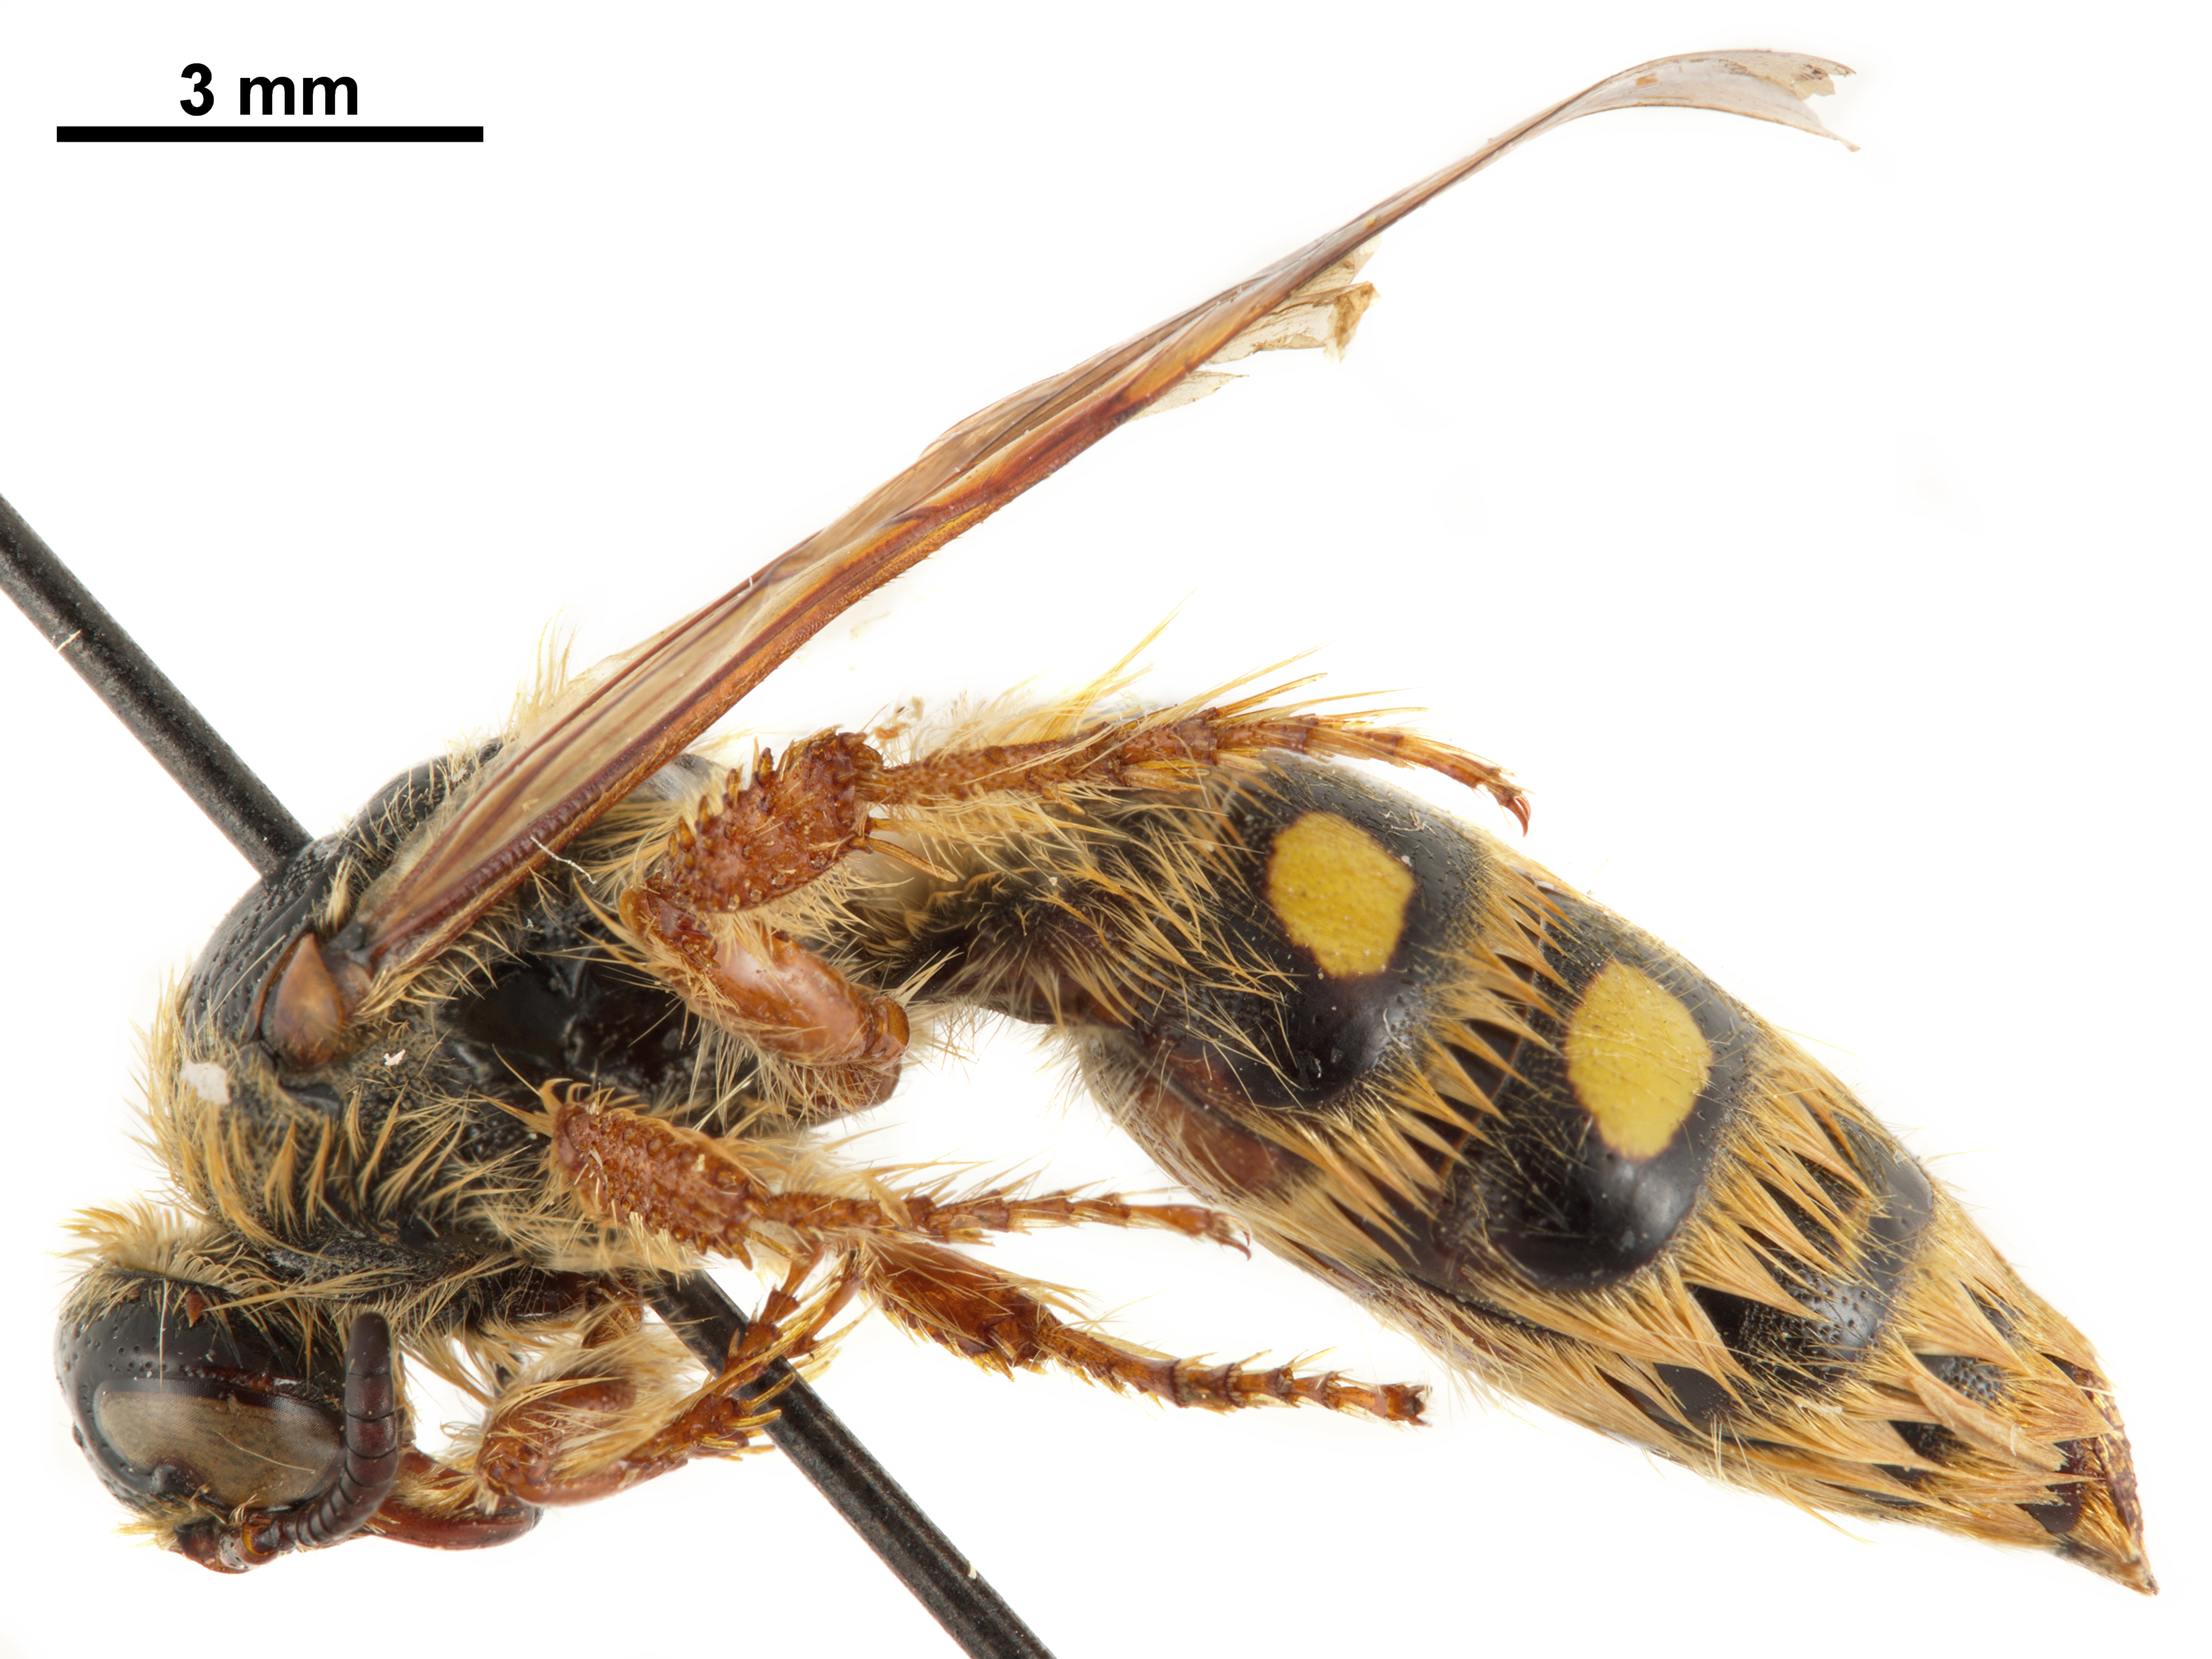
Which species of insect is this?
Crioscolia alcione
